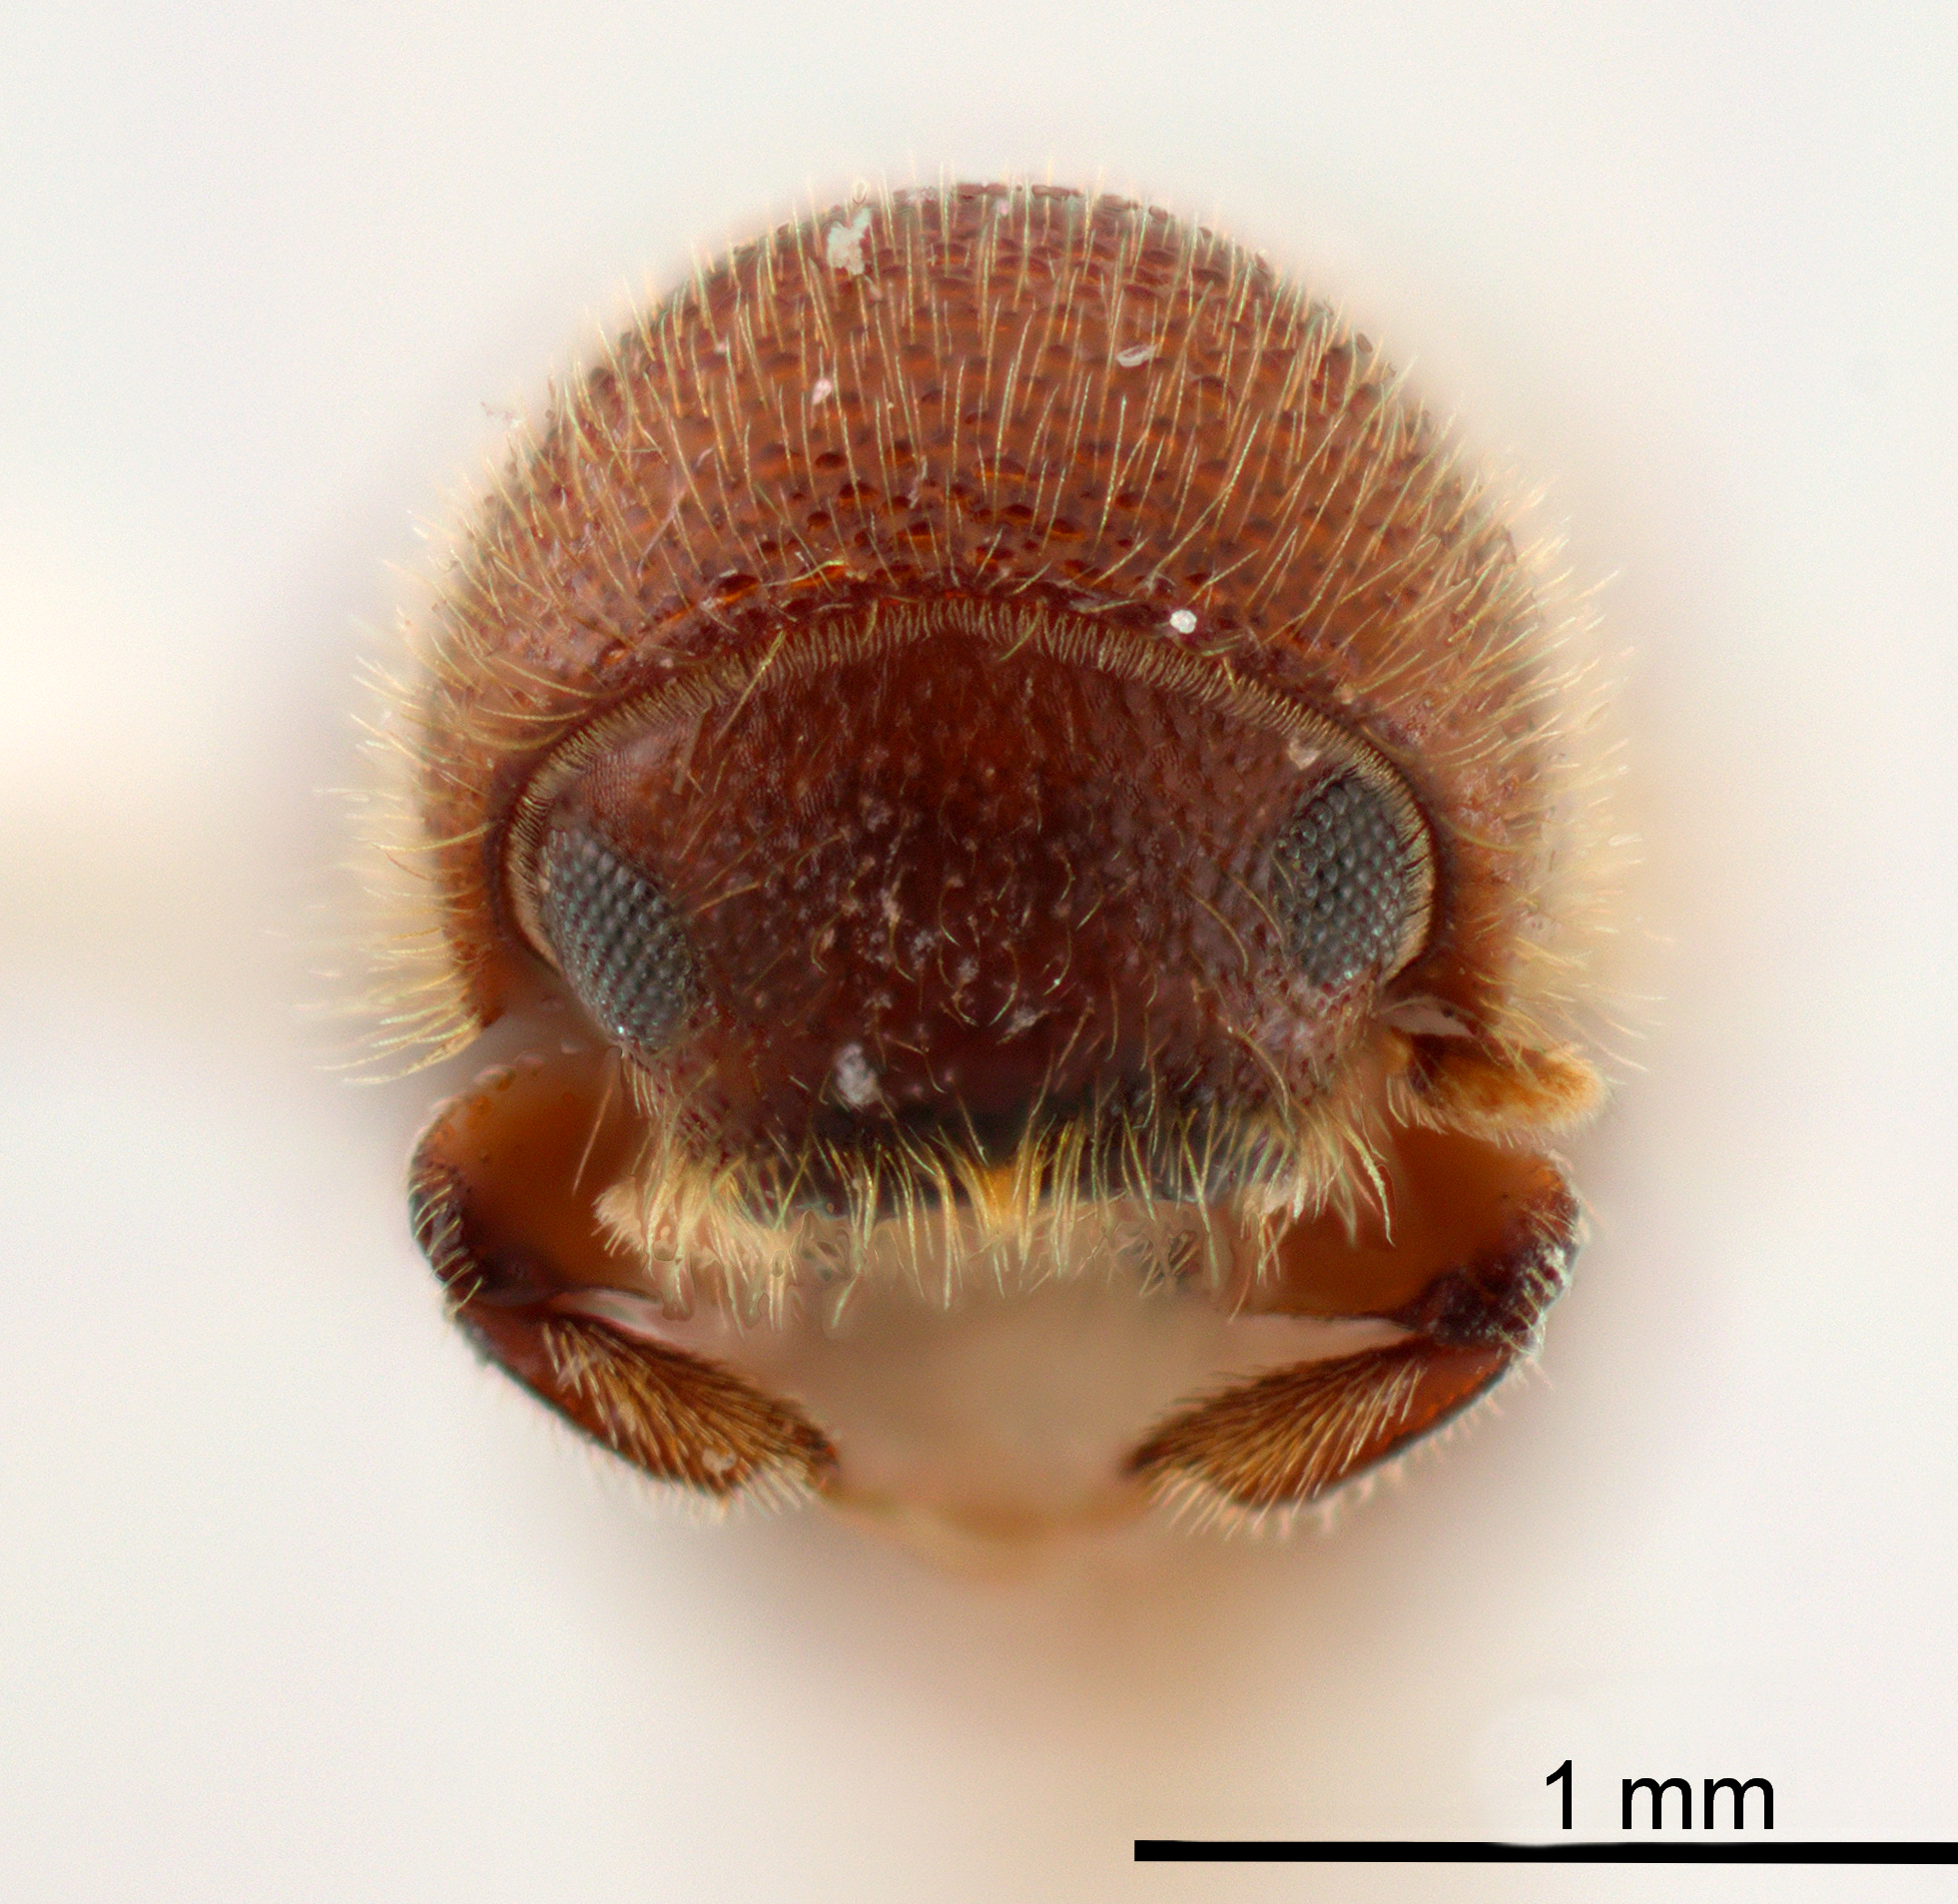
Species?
Premnobius ambitiosus
